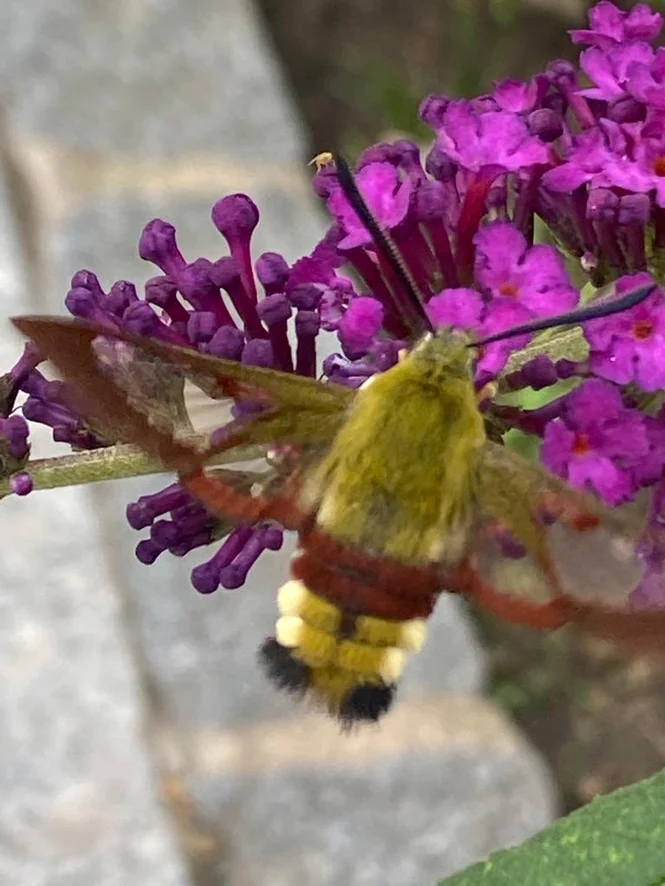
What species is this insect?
Hemaris fuciformis
